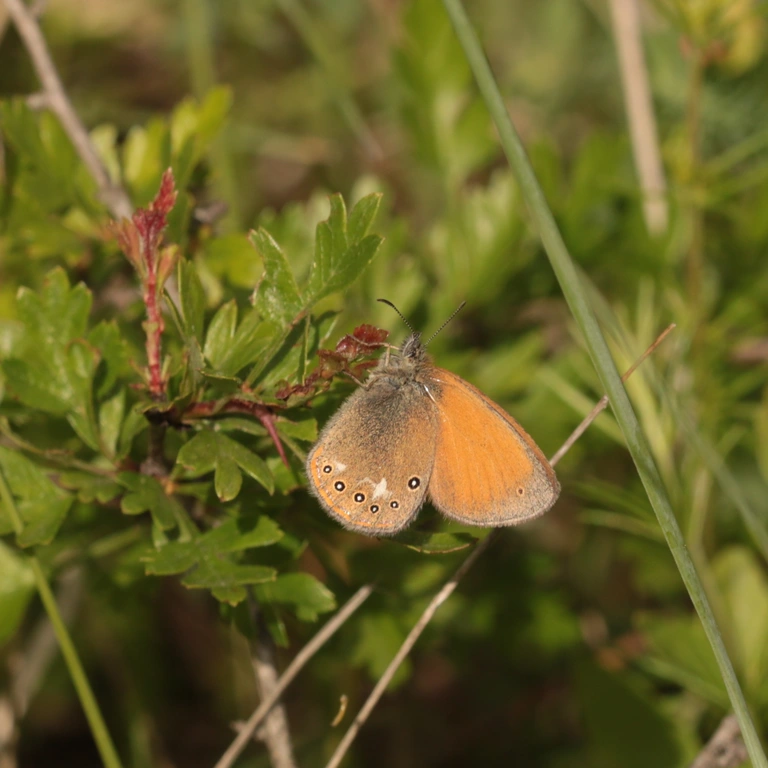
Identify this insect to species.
Coenonympha glycerion (also Coenonympha iphis)
